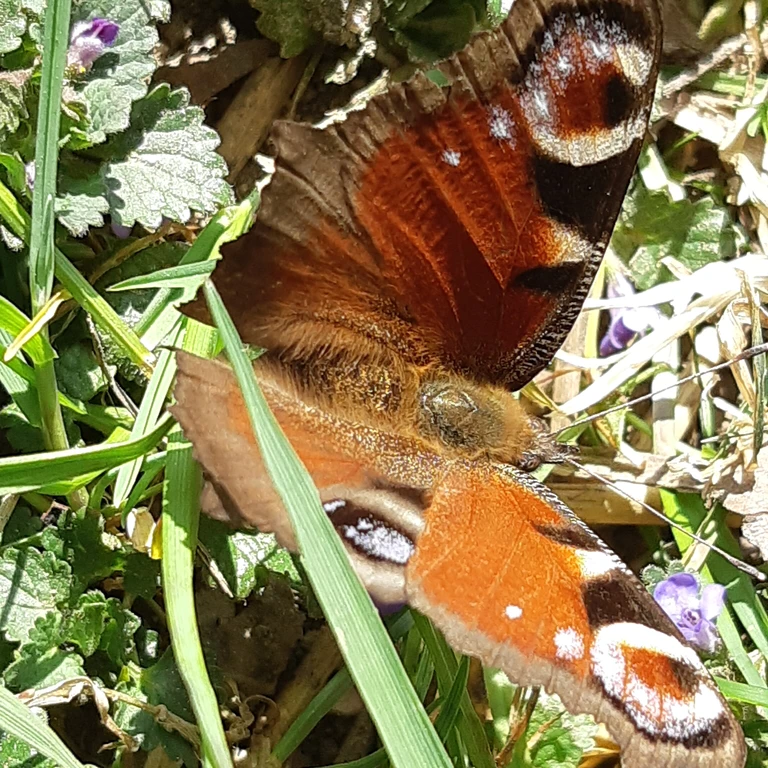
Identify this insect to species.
Aglais io
